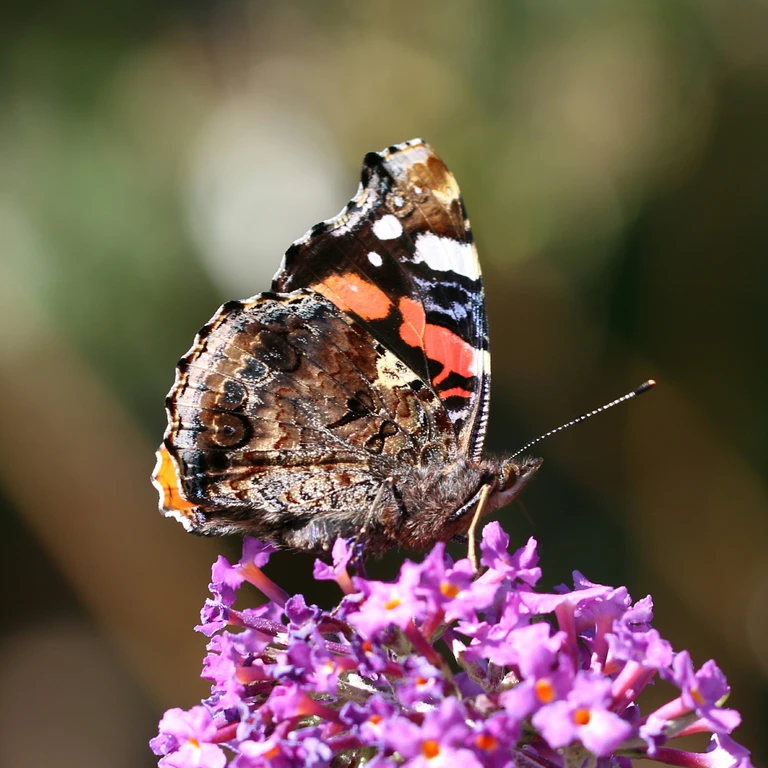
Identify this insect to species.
Vanessa atalanta
